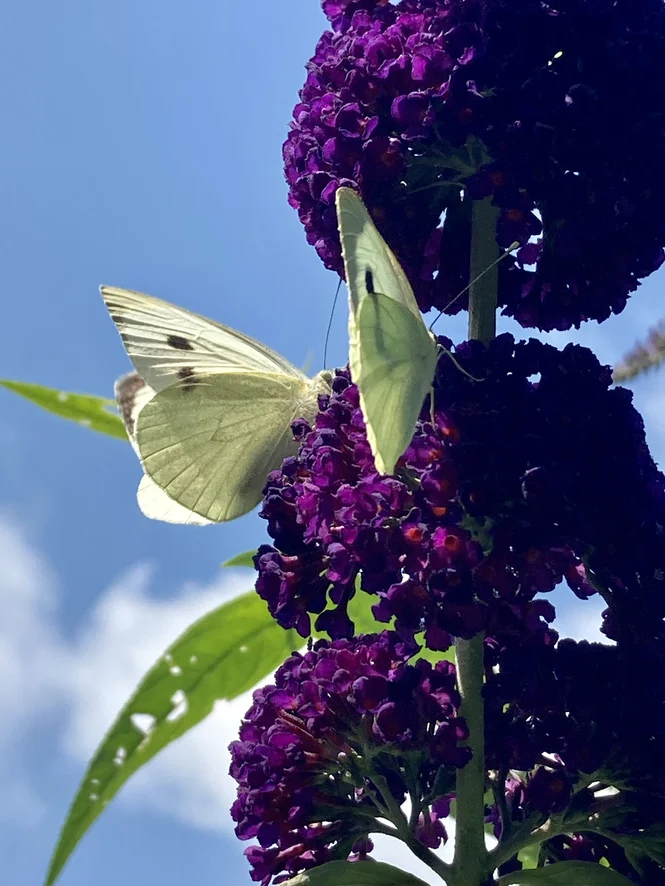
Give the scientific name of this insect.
Pieris brassicae
